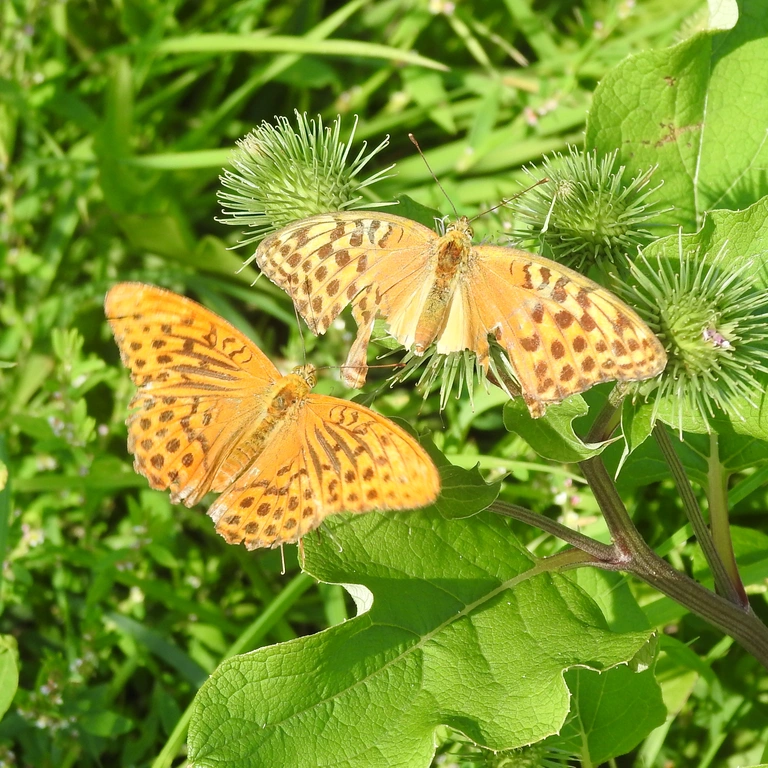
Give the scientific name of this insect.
Argynnis paphia
